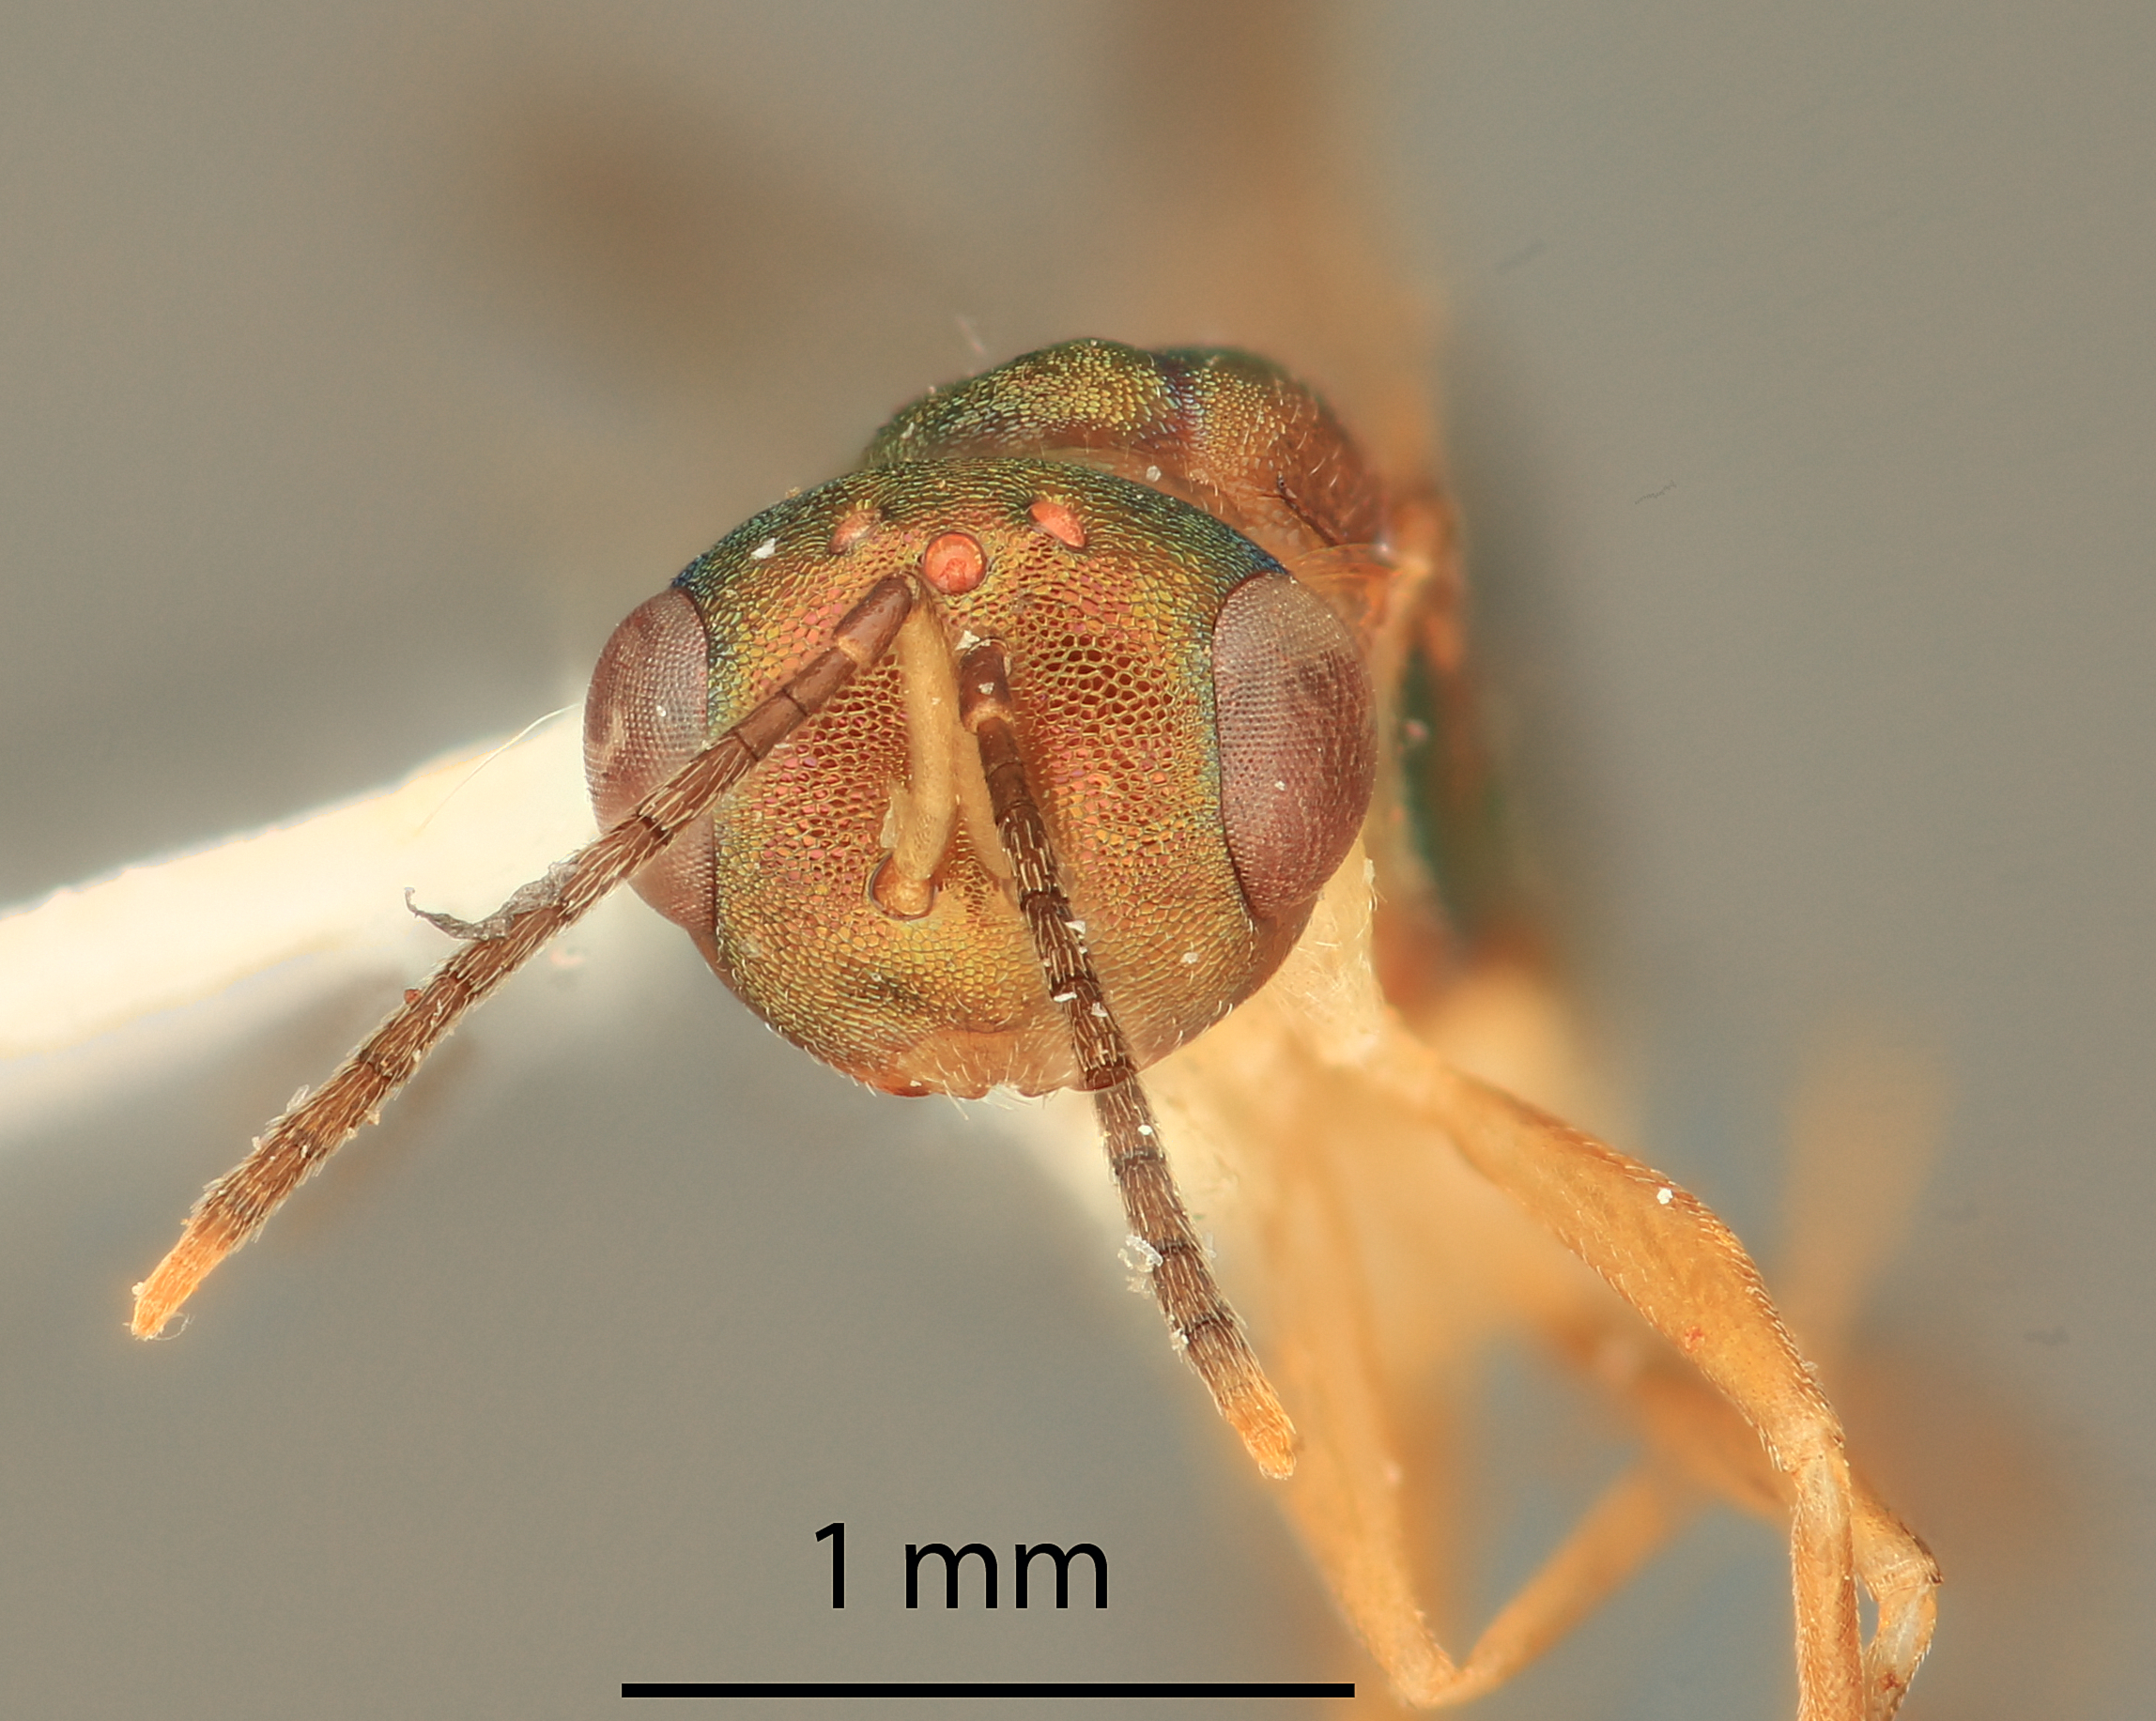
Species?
Pandelus grisselli
